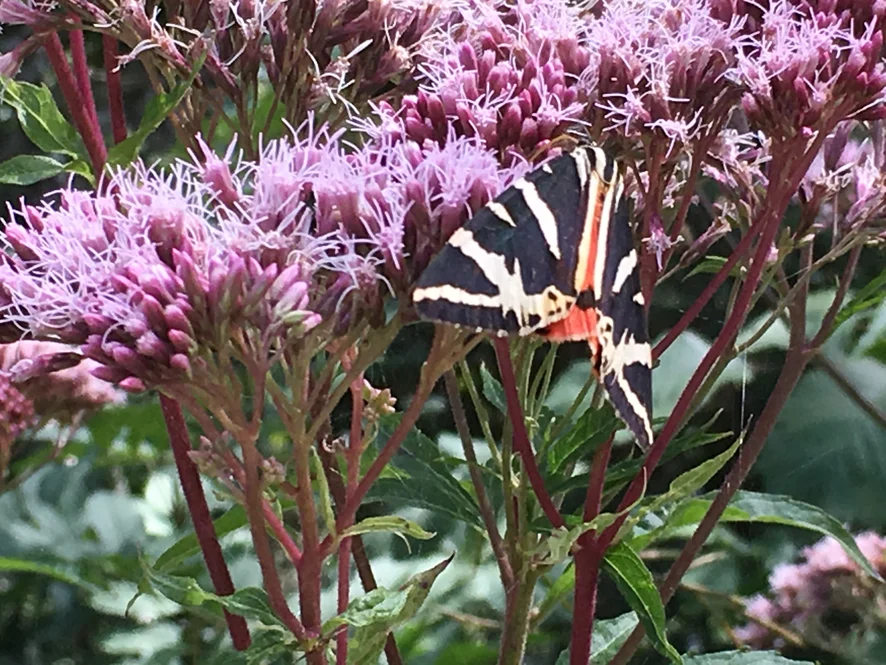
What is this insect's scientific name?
Euplagia quadripunctaria
